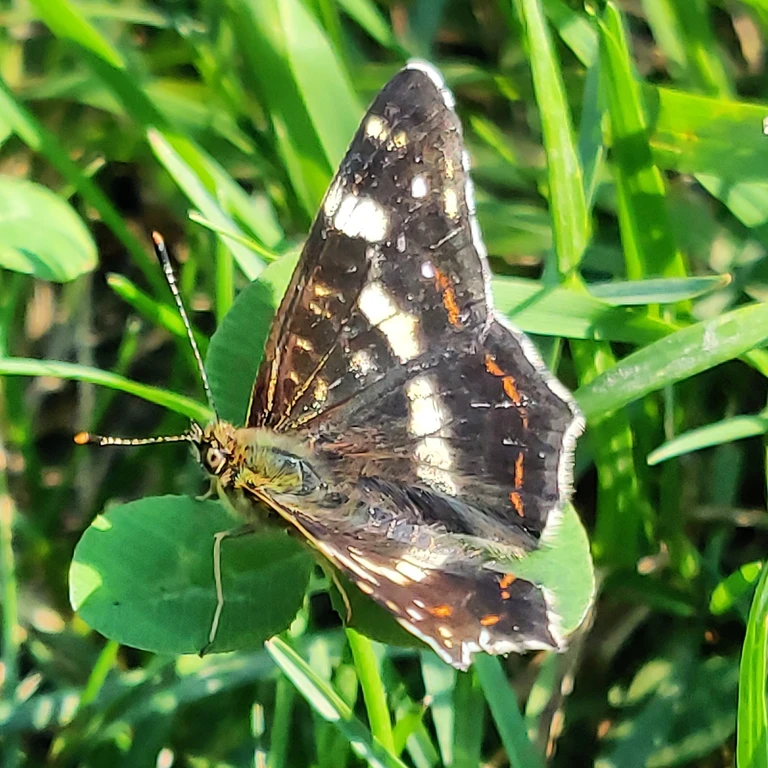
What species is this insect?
Araschnia levana
